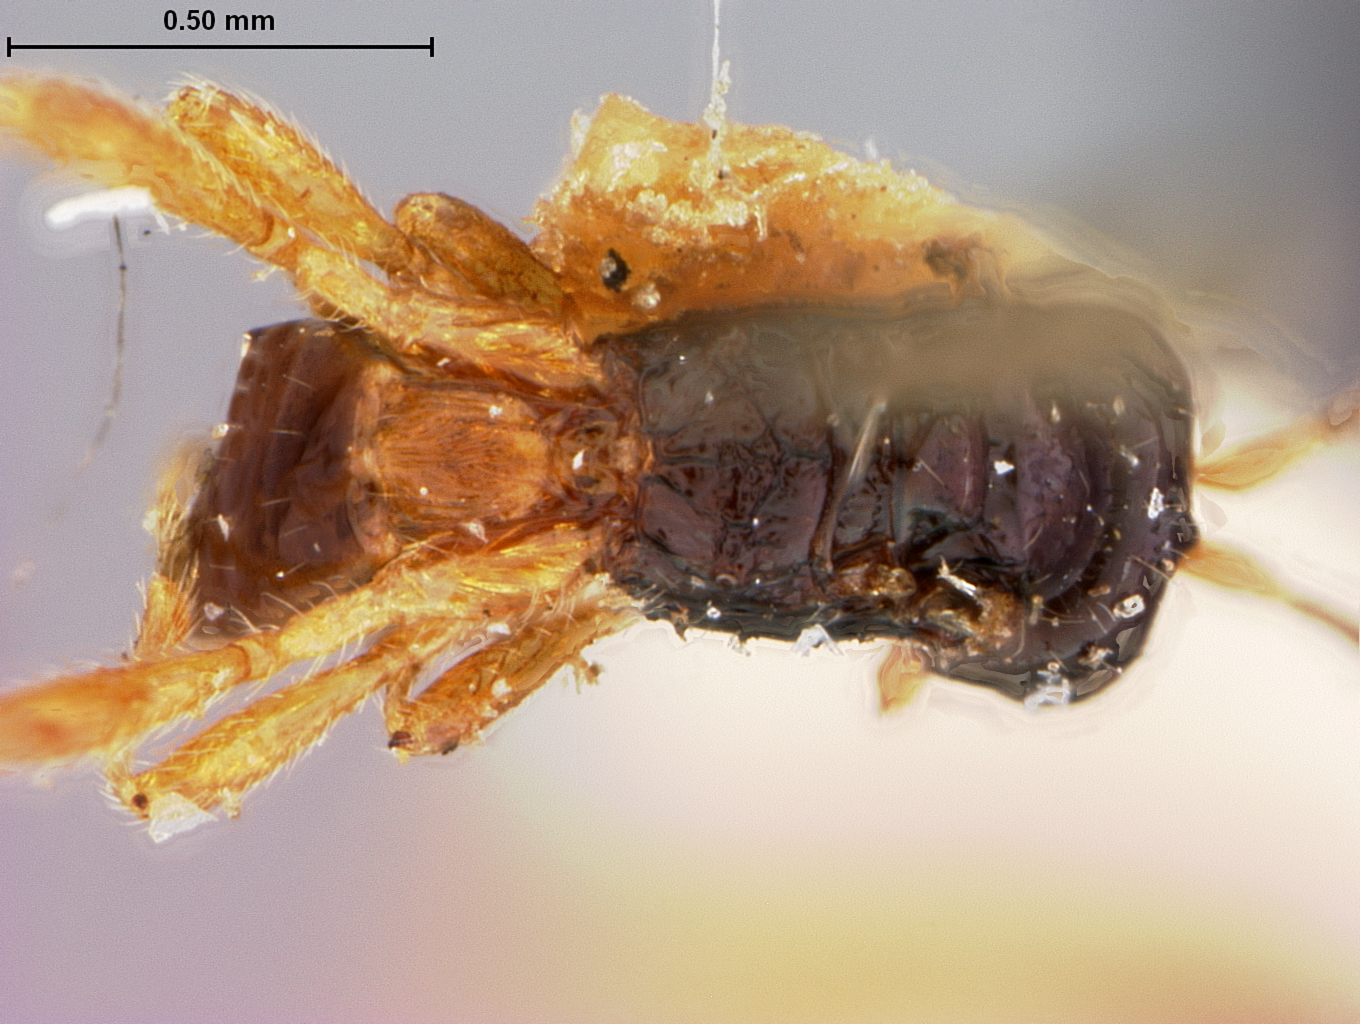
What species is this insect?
Aspilota curtibasis
